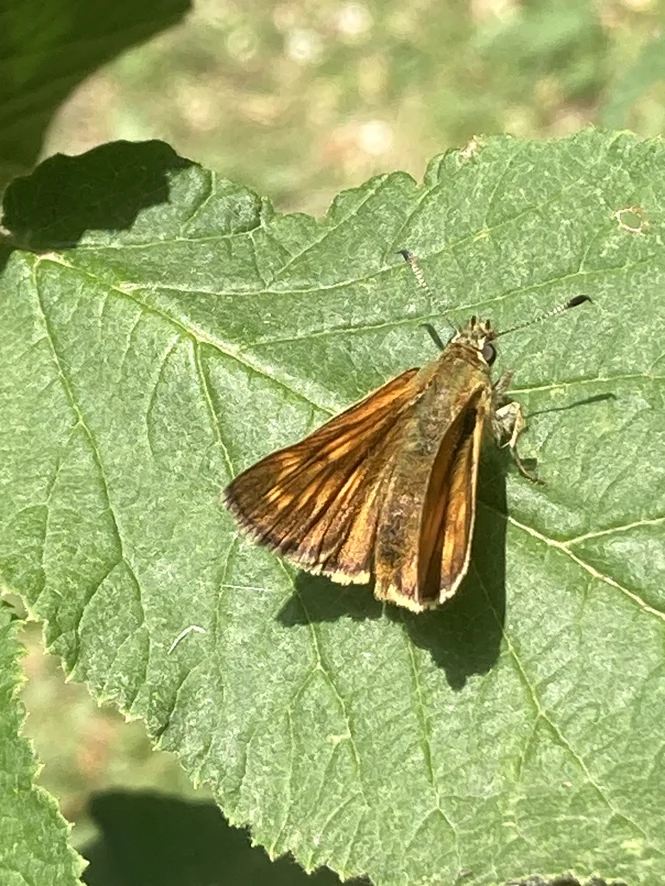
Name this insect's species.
Ochlodes sylvanus (also Ochlodes venata)
